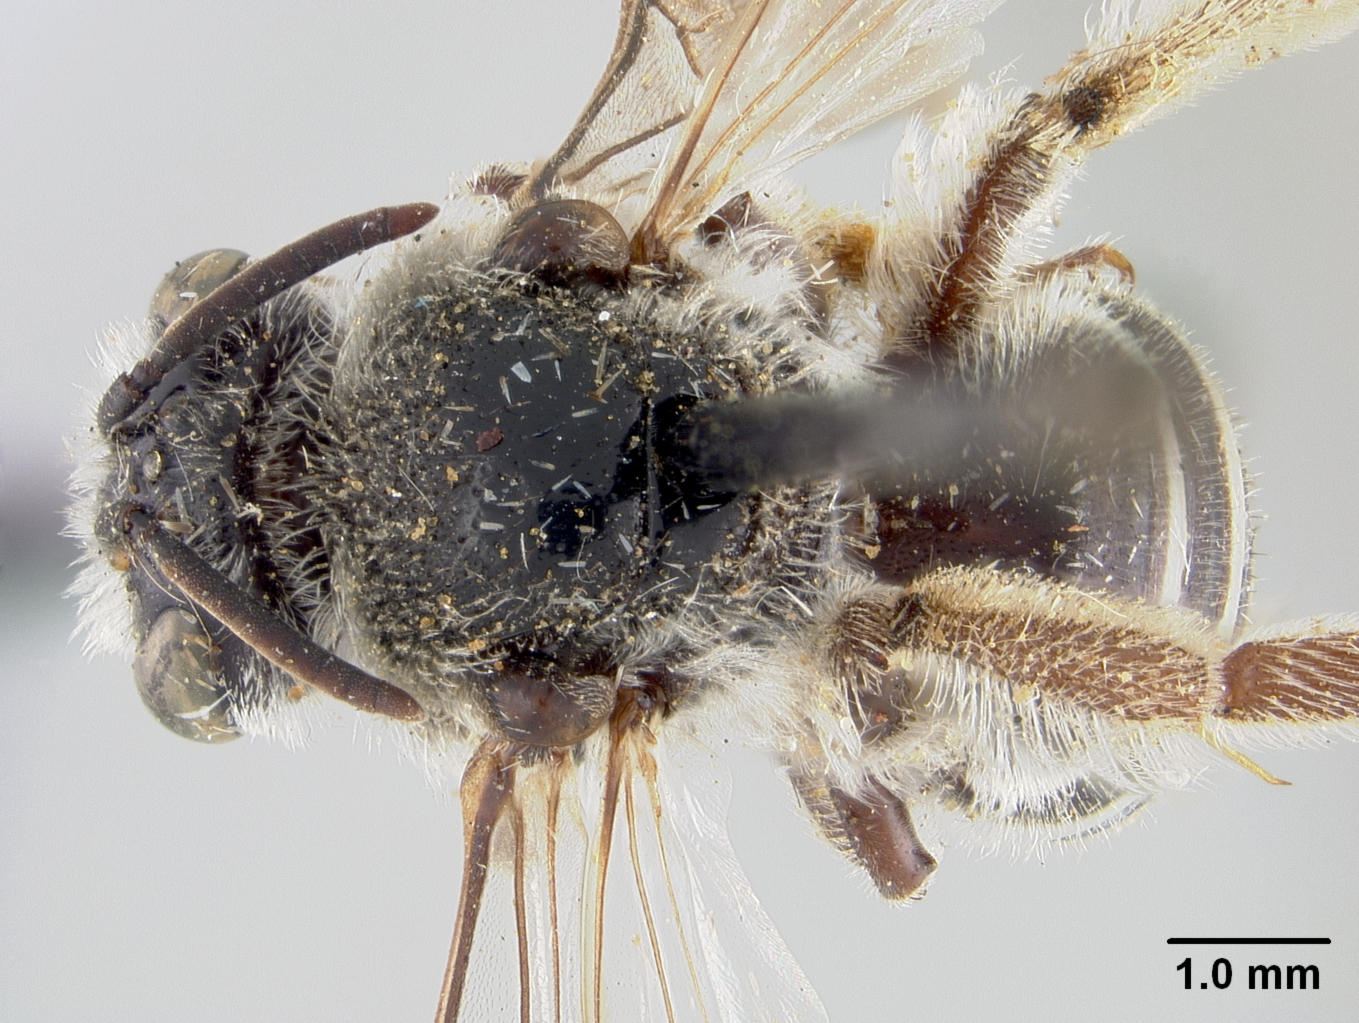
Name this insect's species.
Nomia howardi
